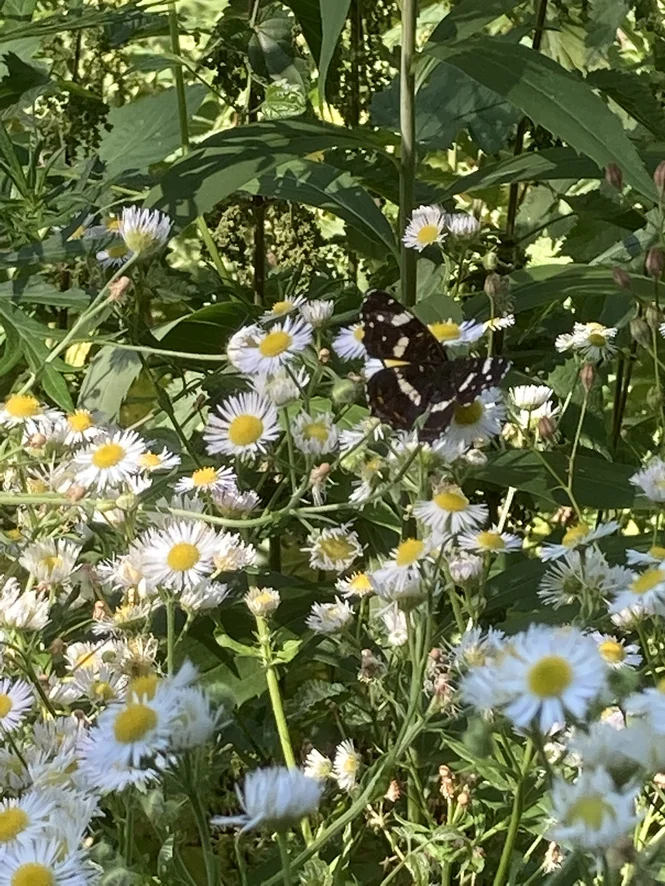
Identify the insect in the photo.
Araschnia levana
